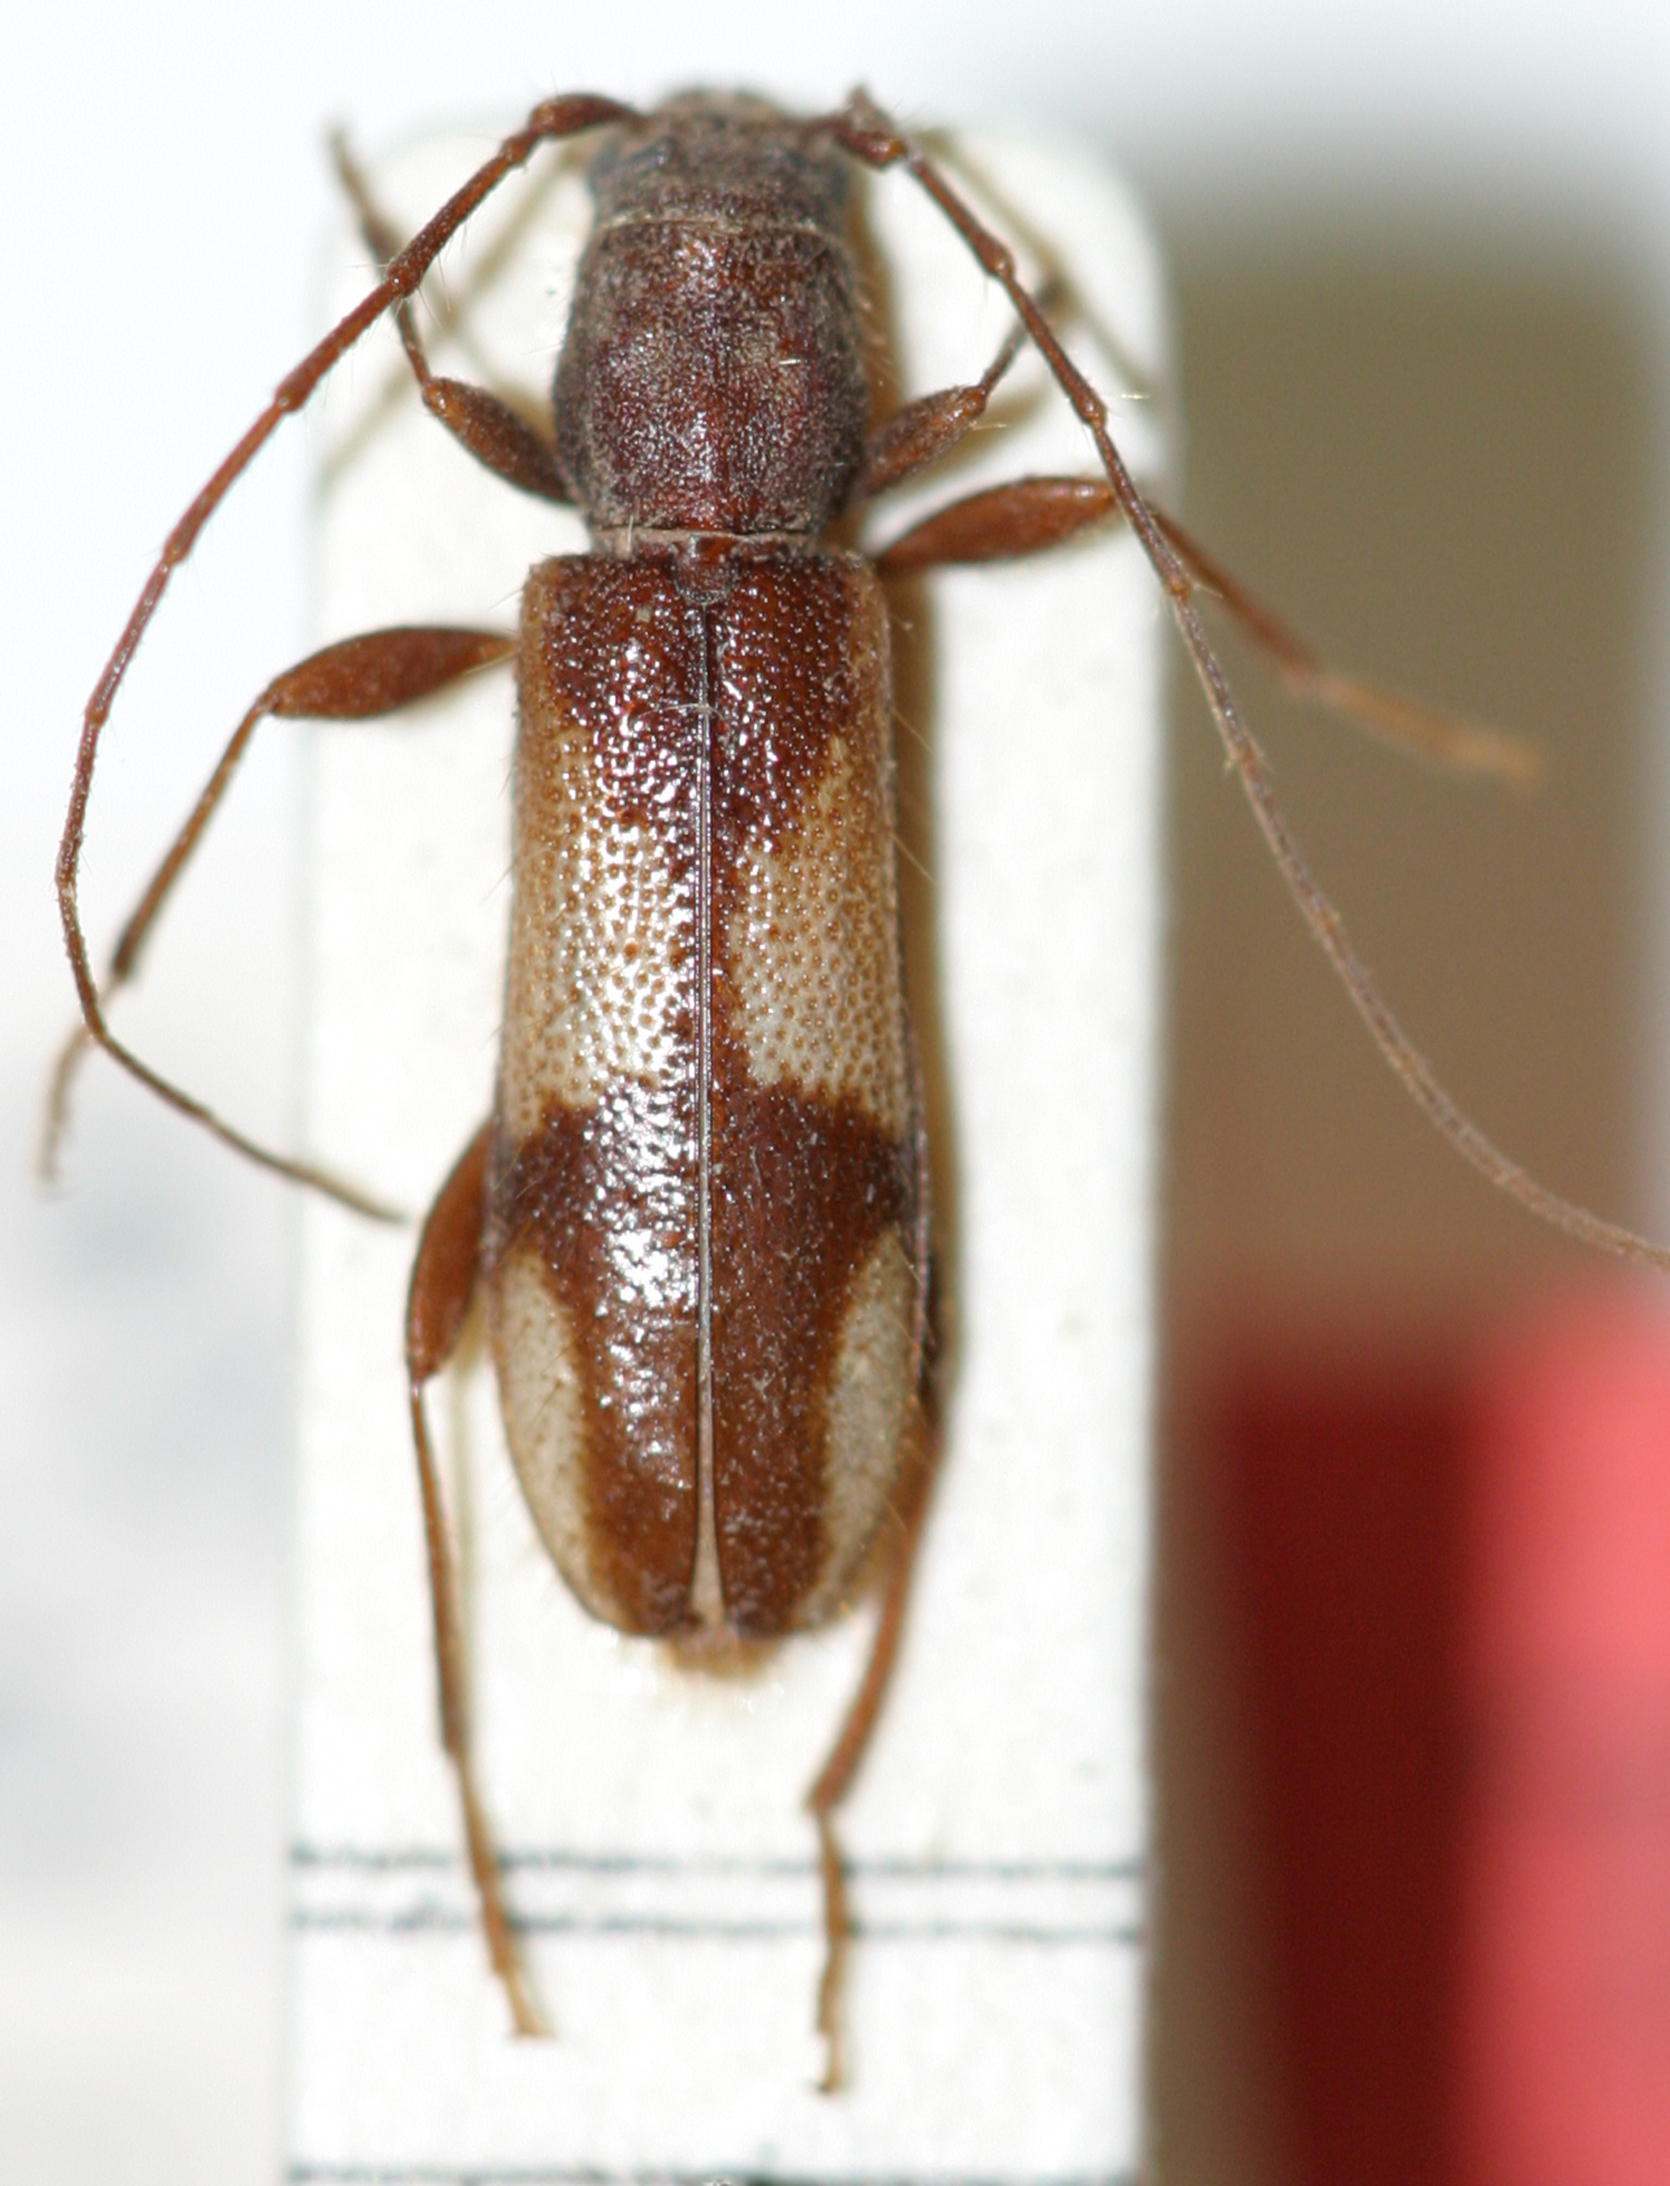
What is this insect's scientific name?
Penichroa fasciata
